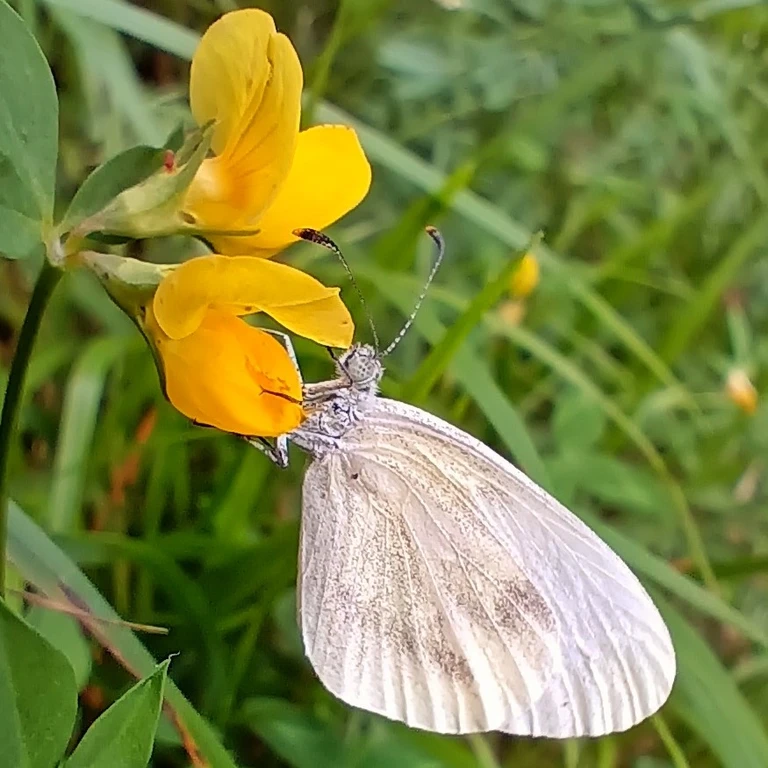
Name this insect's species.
Leptidea sinapis/juvernica
